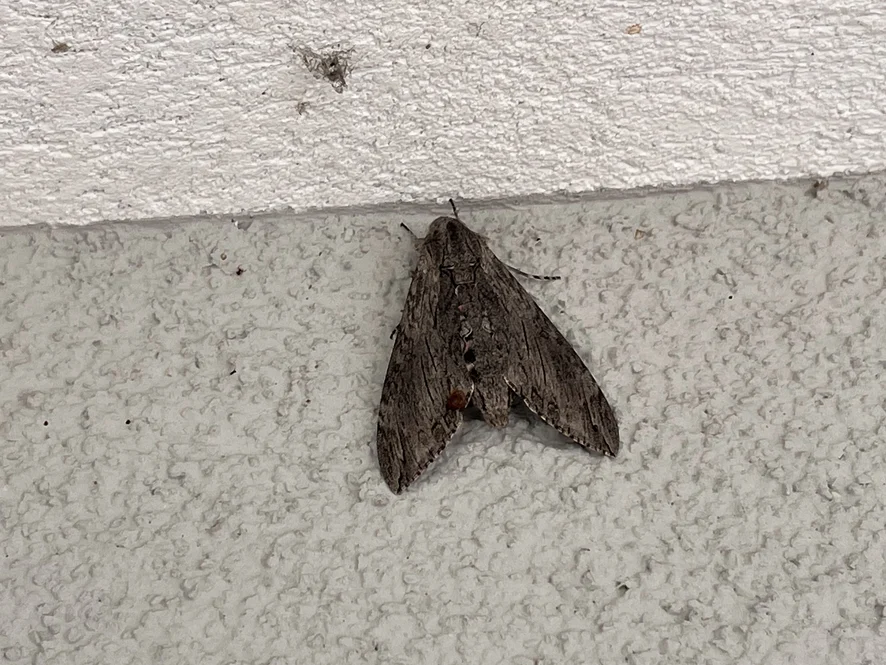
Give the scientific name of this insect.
Agrius convolvuli
